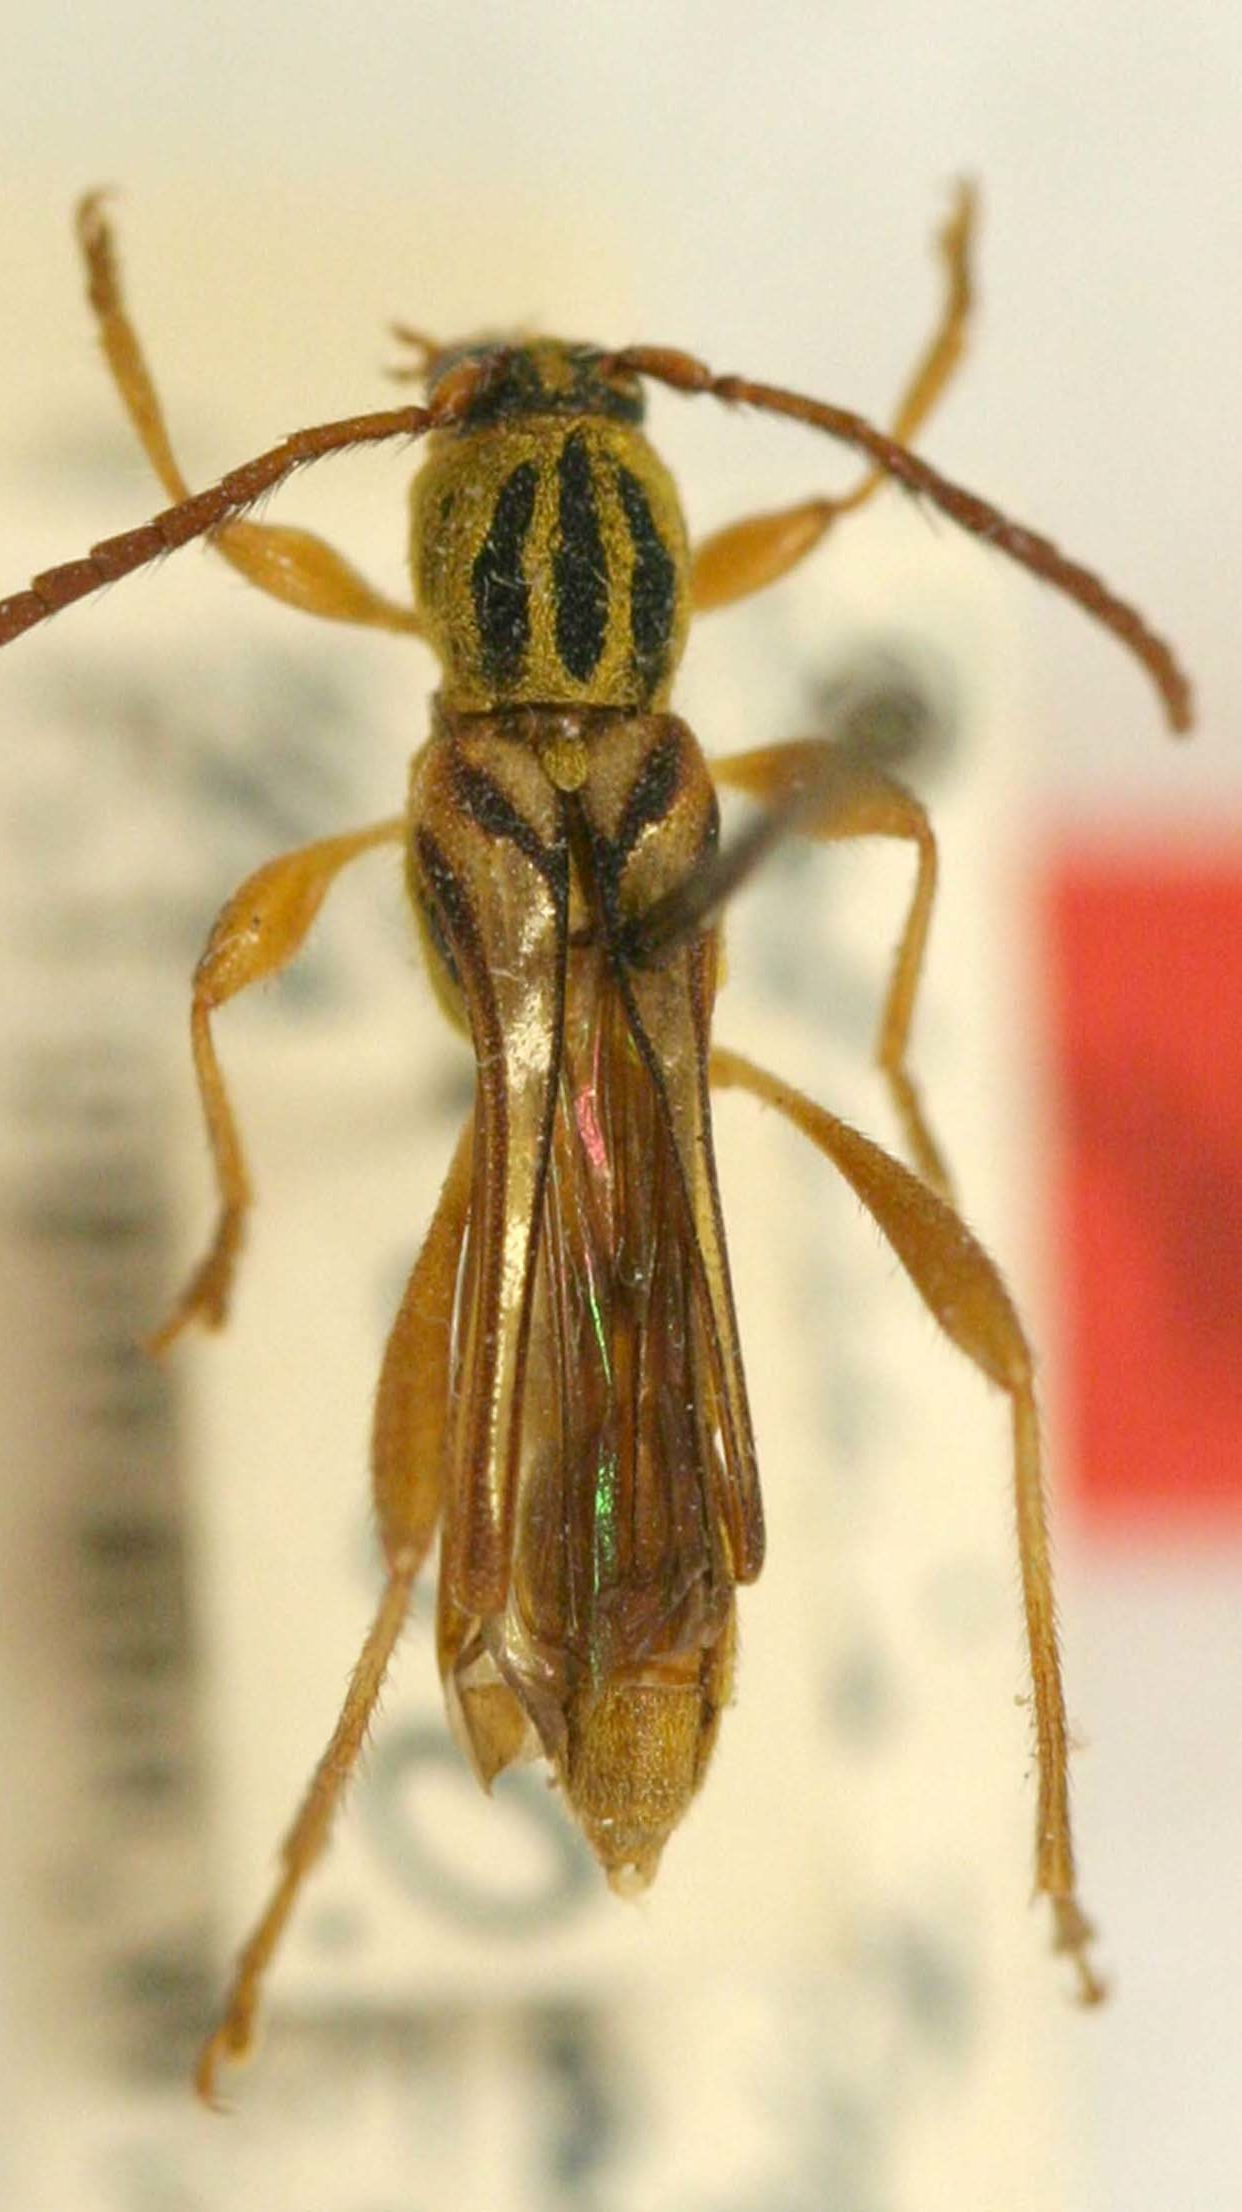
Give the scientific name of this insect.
Odontocera auropilosa
